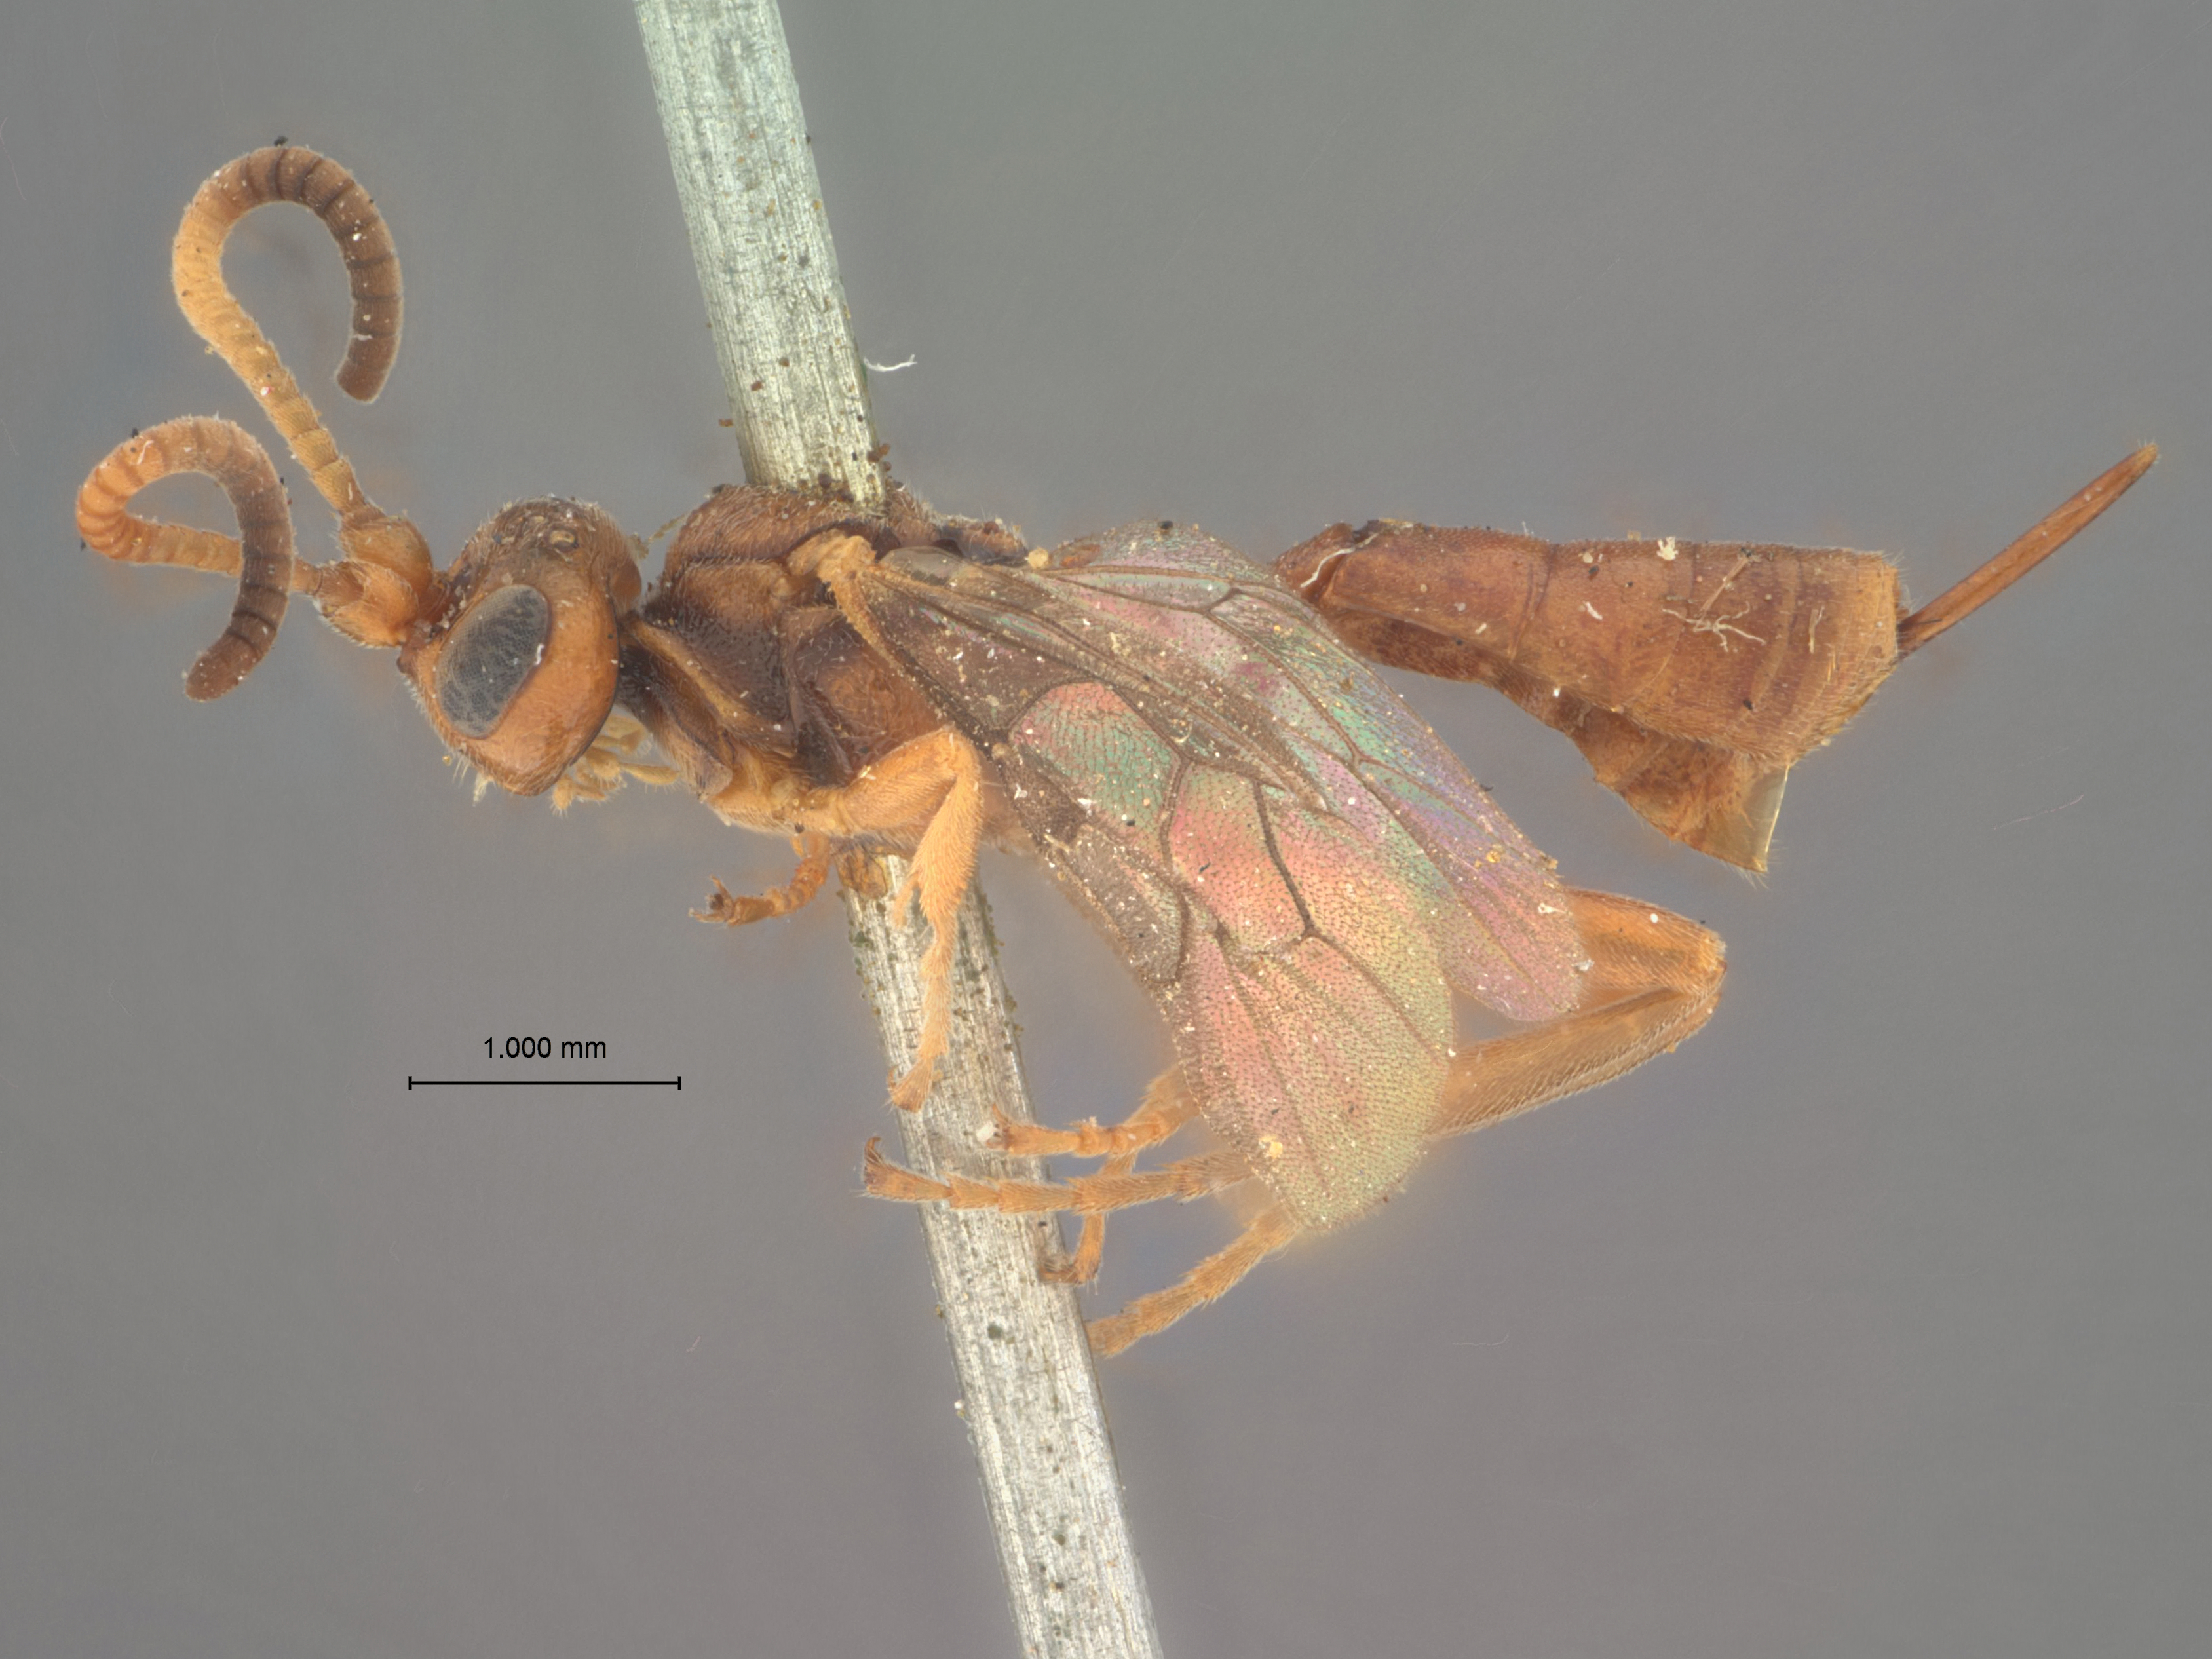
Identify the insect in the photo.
Plectocryptus popoffensis
